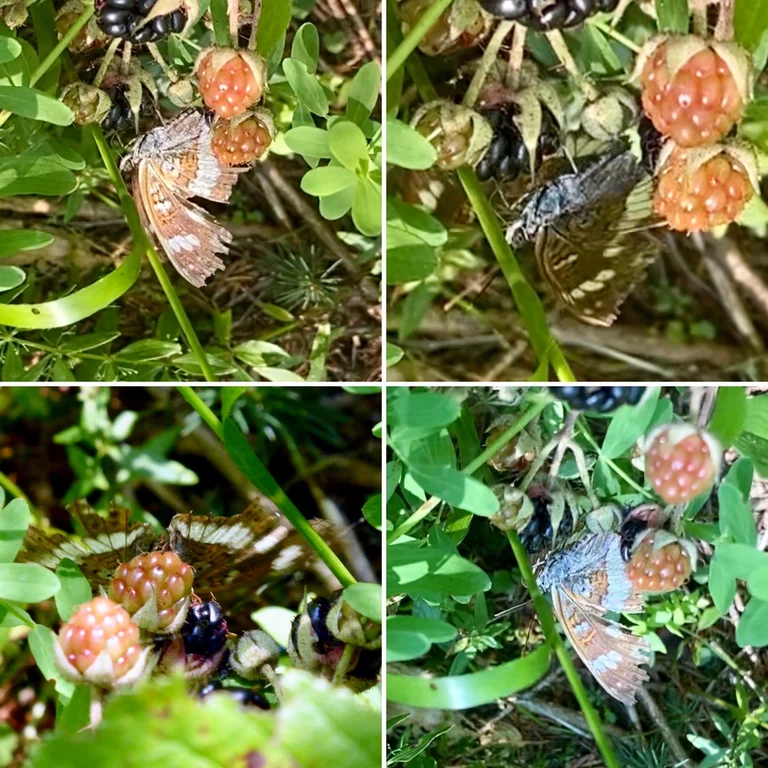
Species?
Limenitis camilla (also Ladoga camilla)
